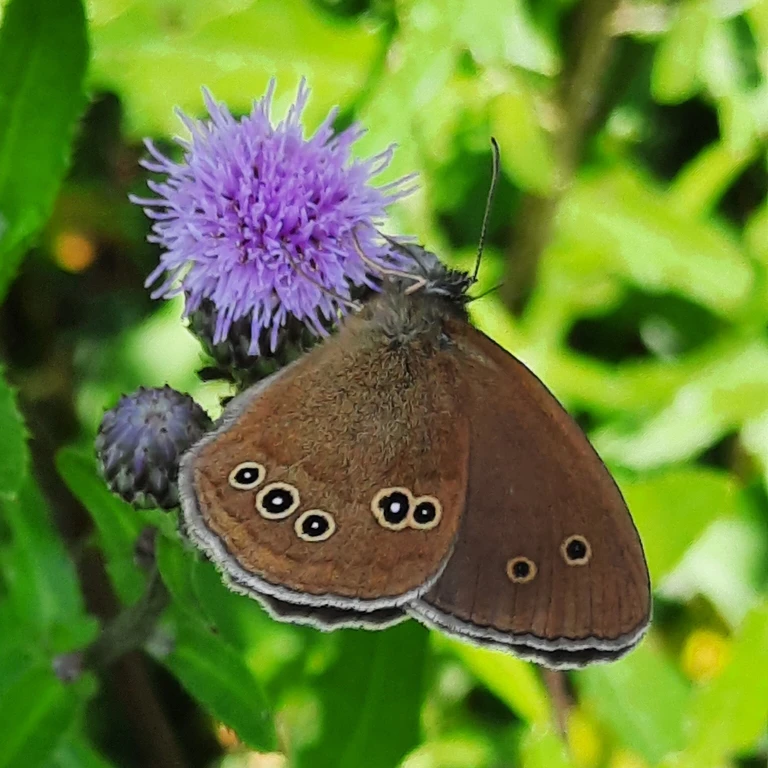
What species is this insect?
Aphantopus hyperantus
